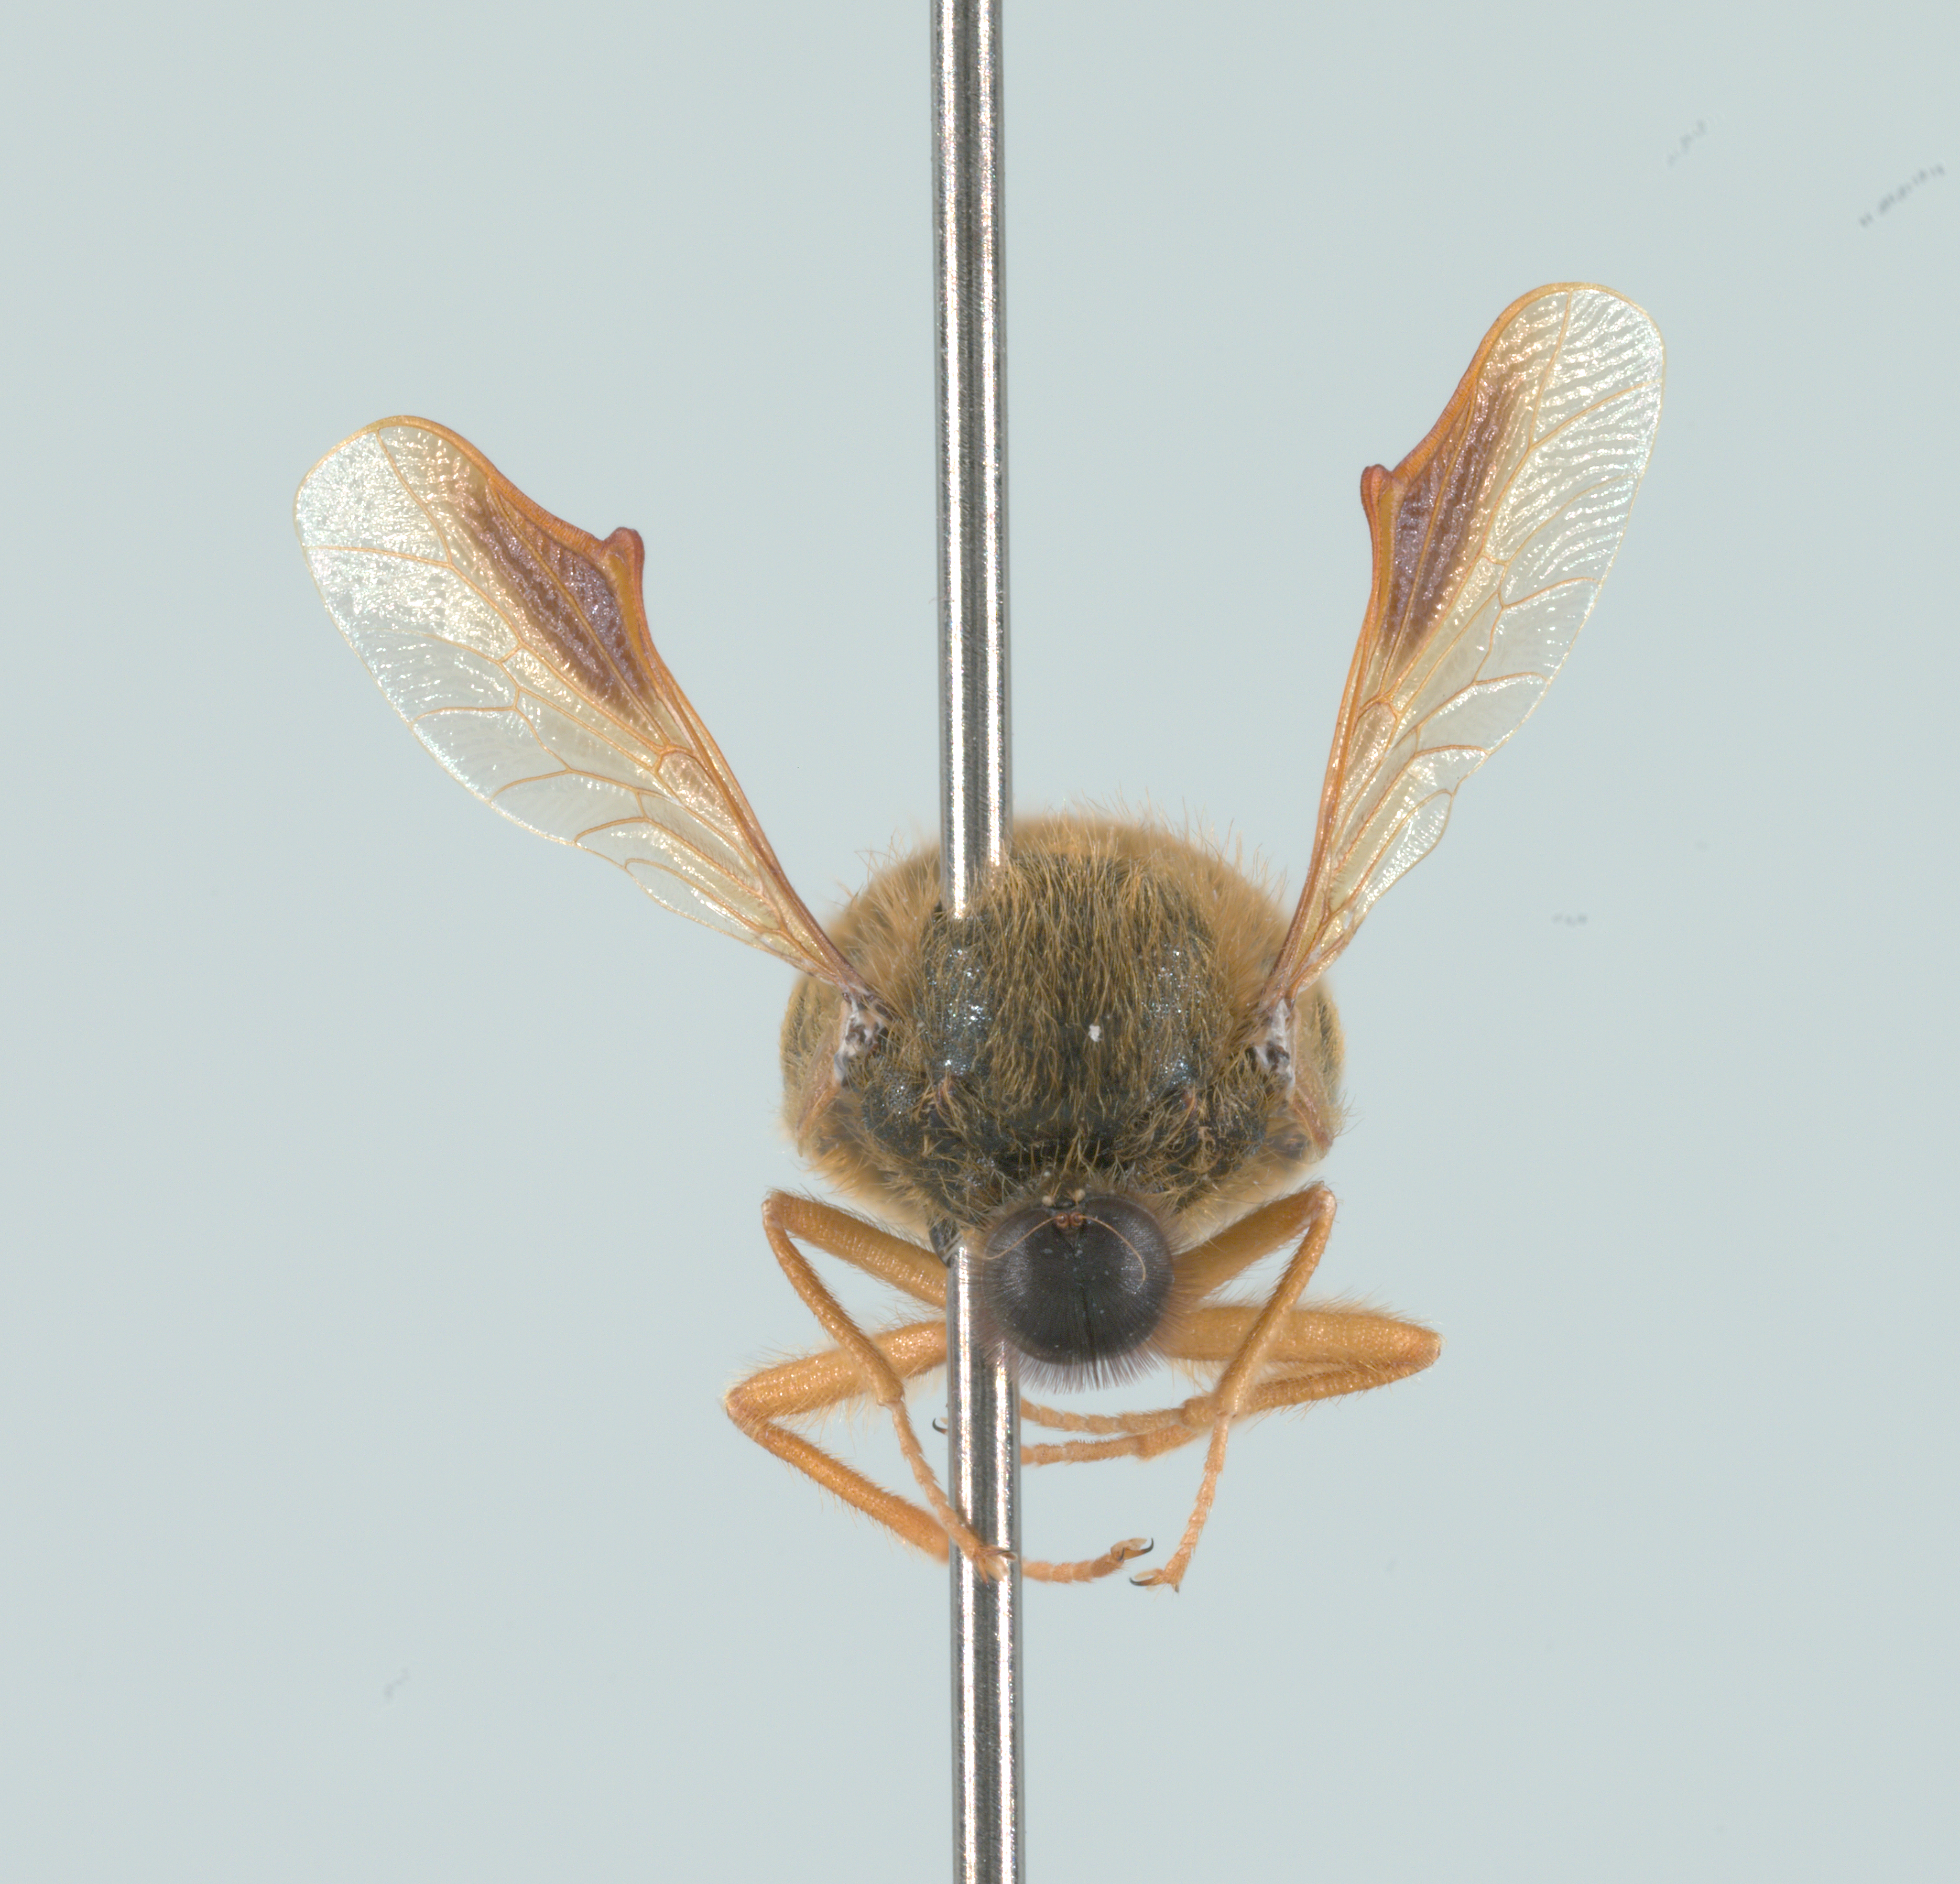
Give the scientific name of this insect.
Turbopsebius brunnipennis (also Turbopsebius brunnupennis)
